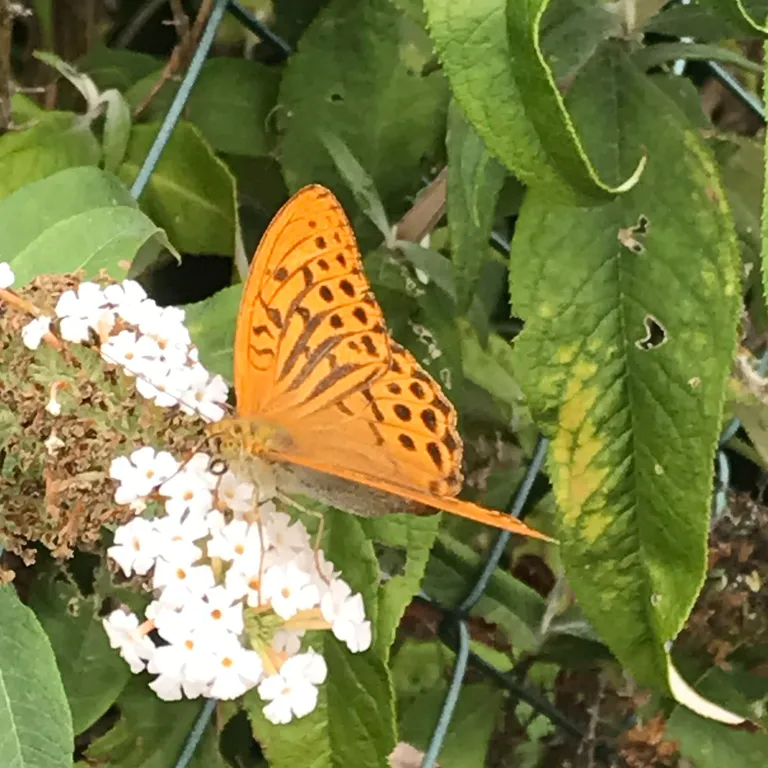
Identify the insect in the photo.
Argynnis paphia
